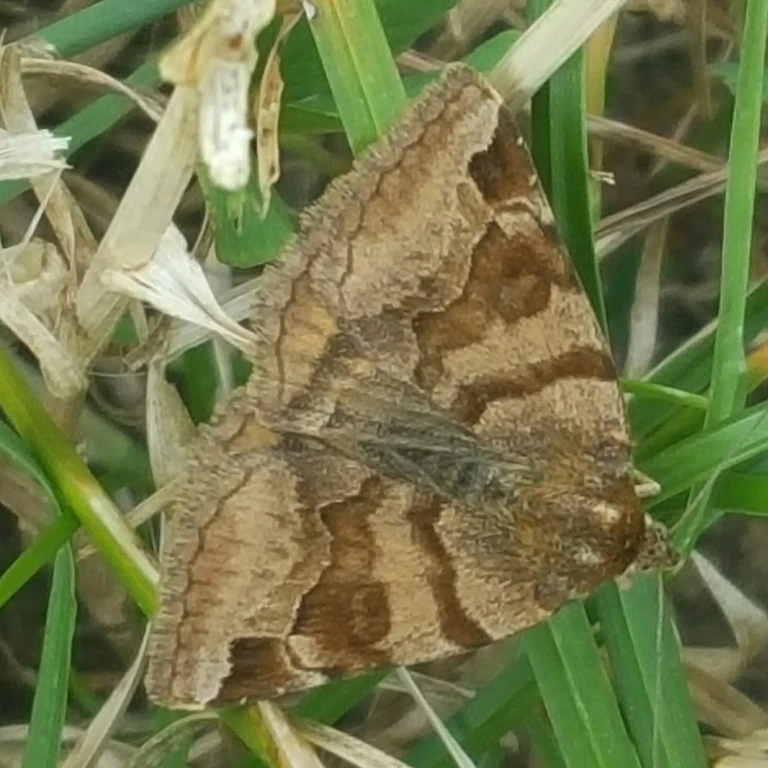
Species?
Euclidia glyphica
